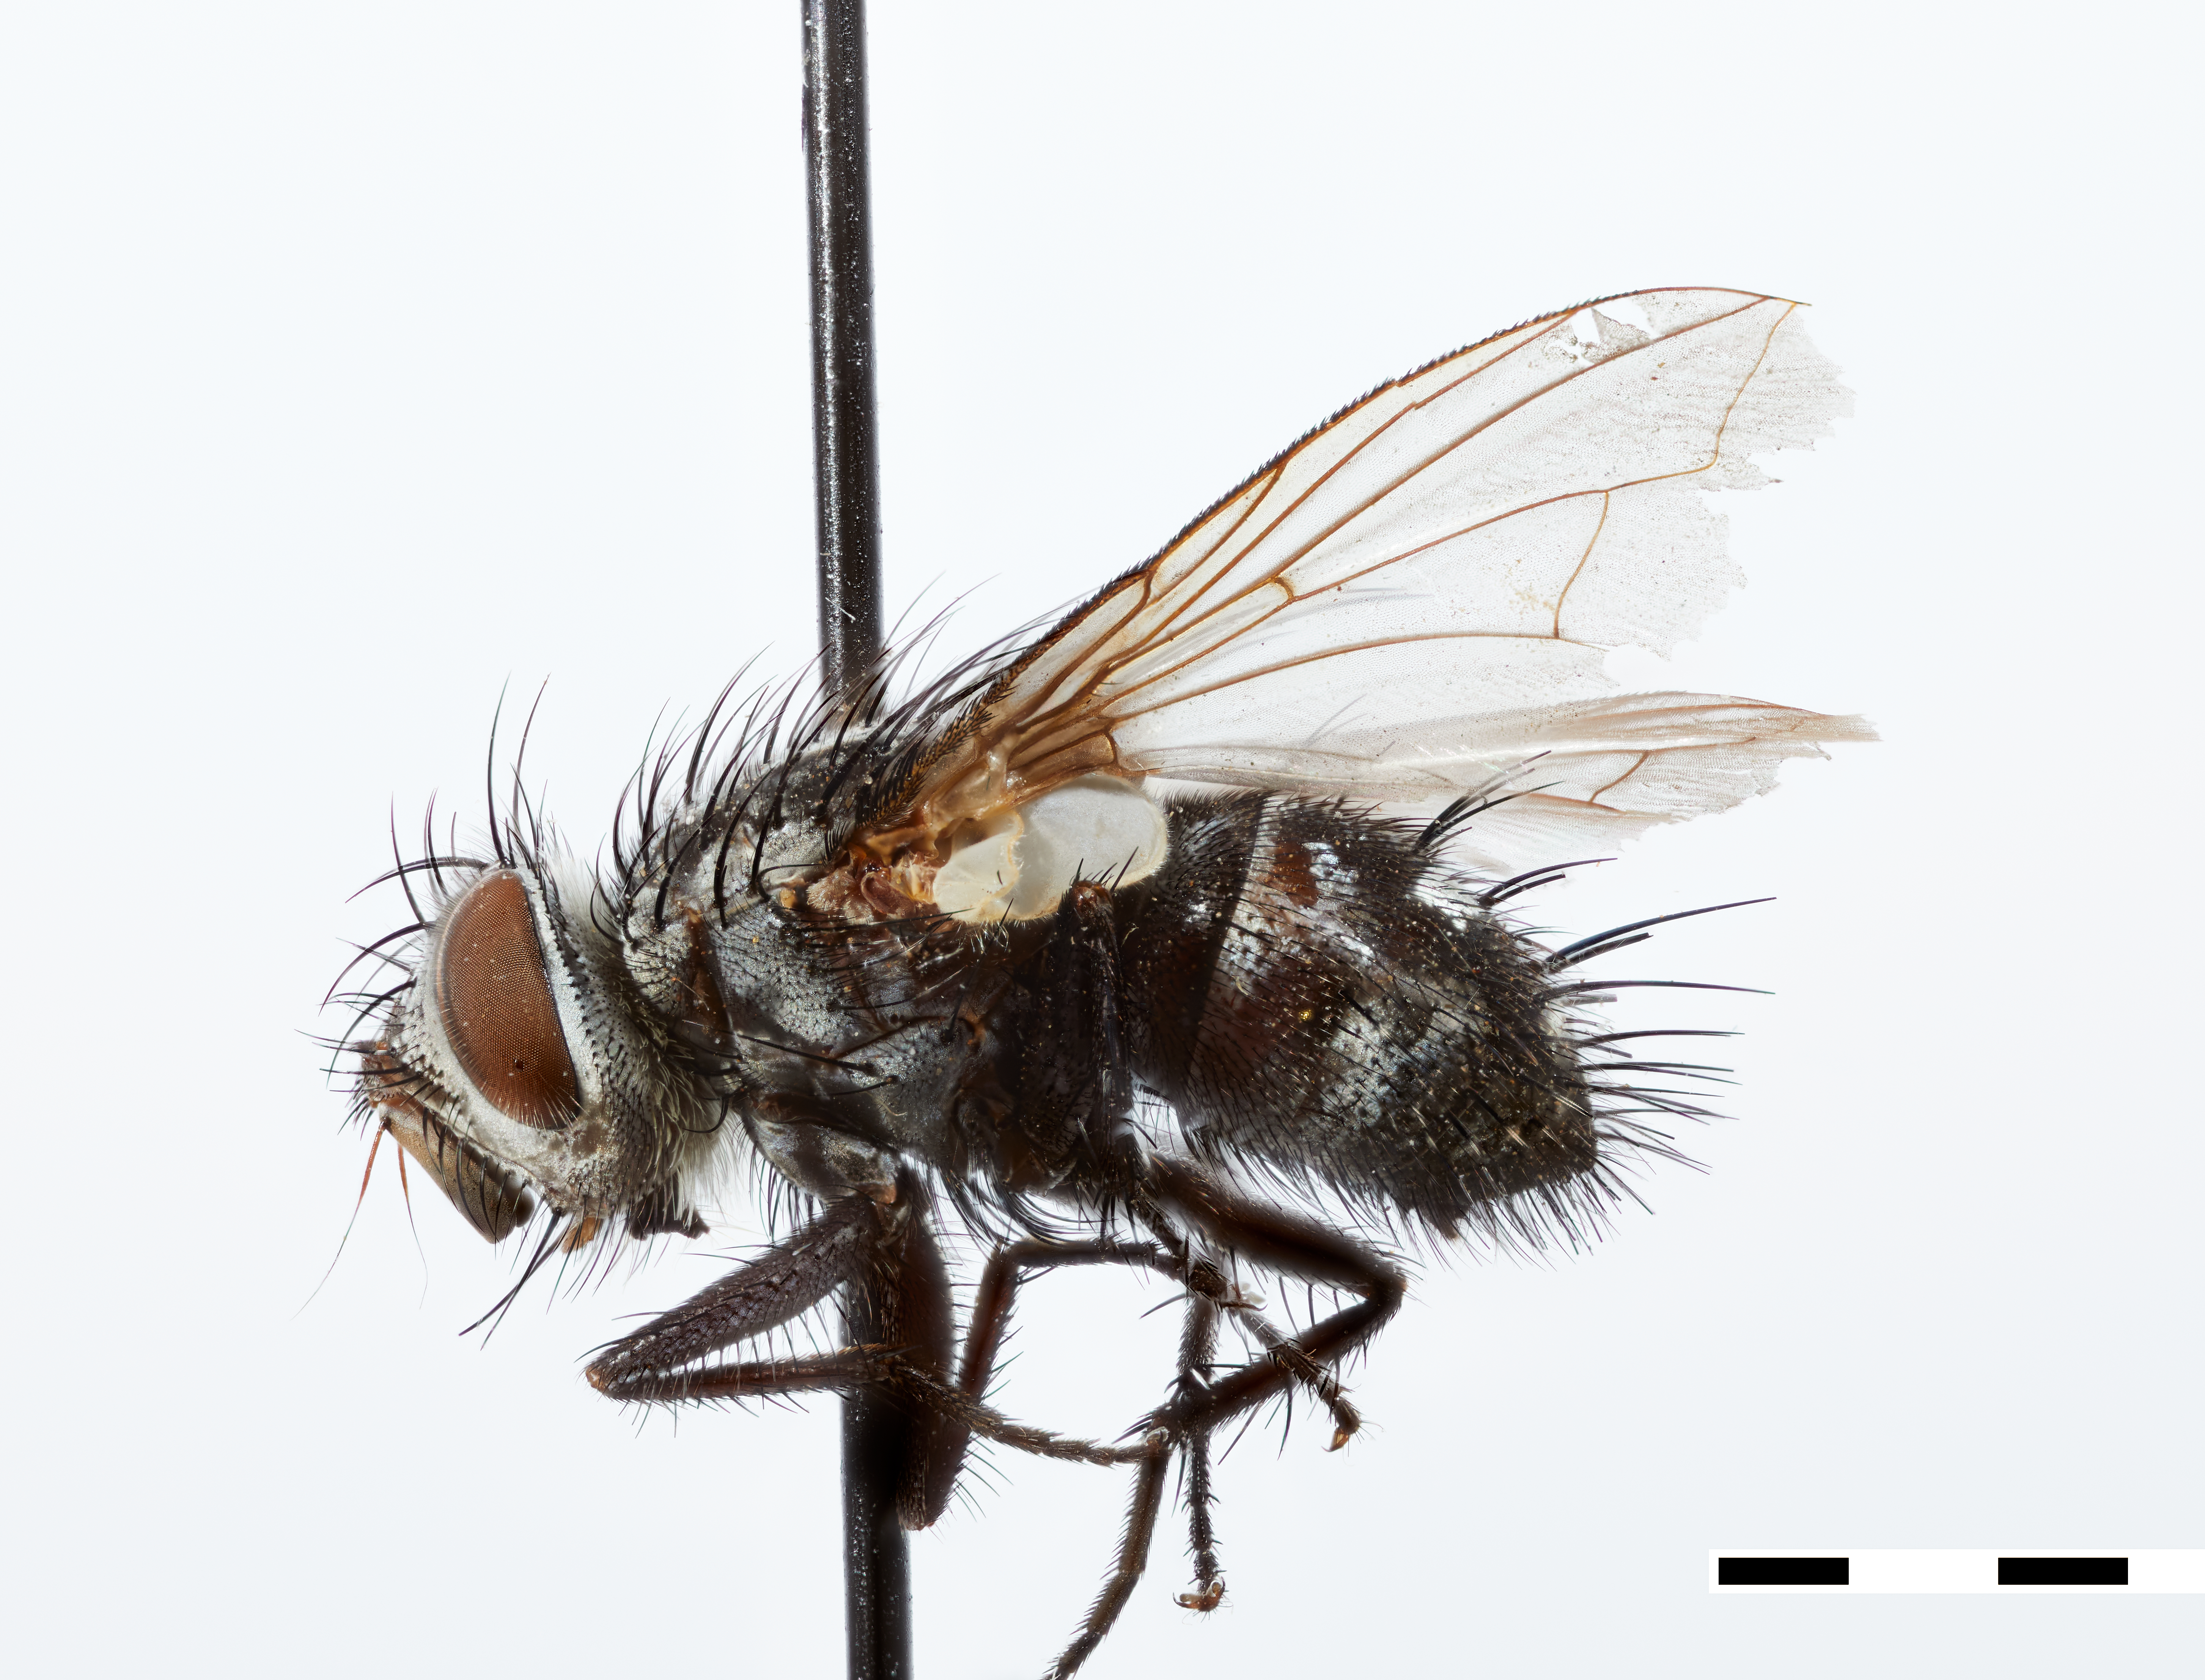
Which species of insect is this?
Catagoniopsis infernalis
